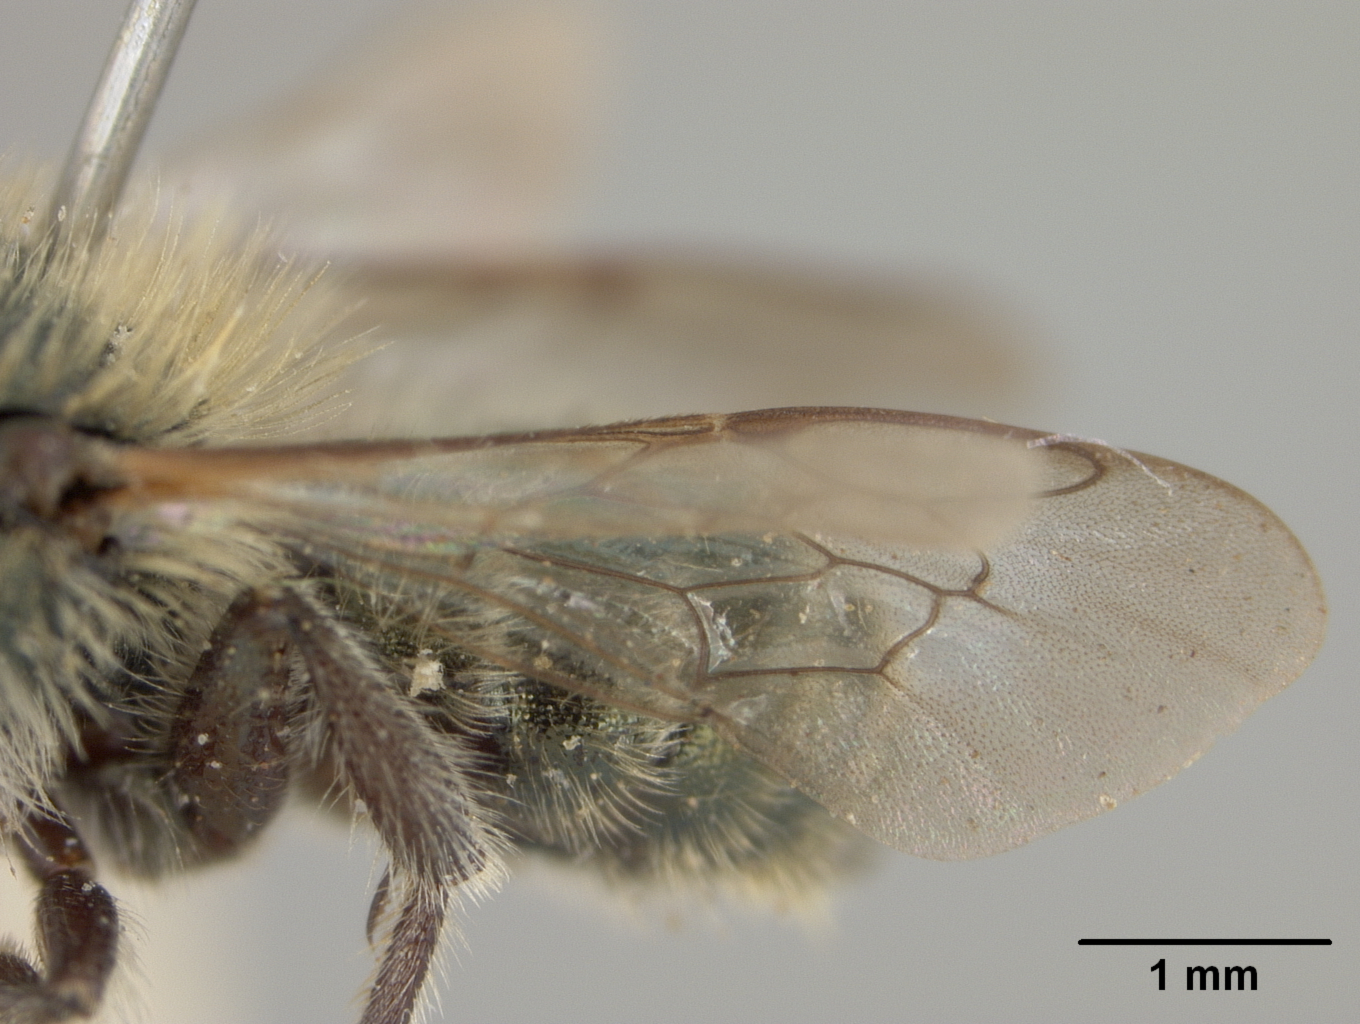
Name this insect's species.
Osmia dutti
